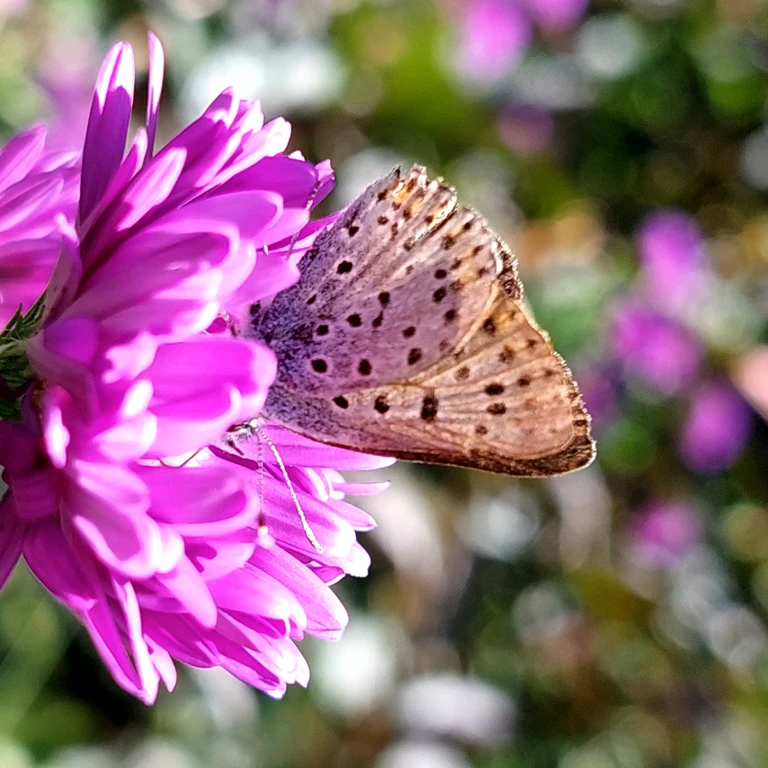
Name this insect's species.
Lycaena tityrus (also Loweia tityrus)
